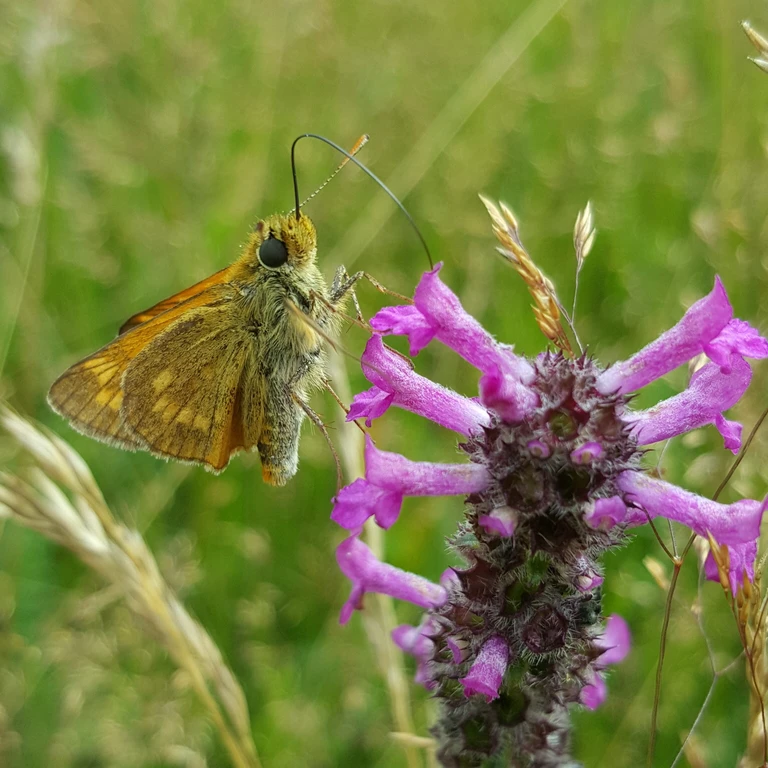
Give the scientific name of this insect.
Ochlodes sylvanus (also Ochlodes venata)
